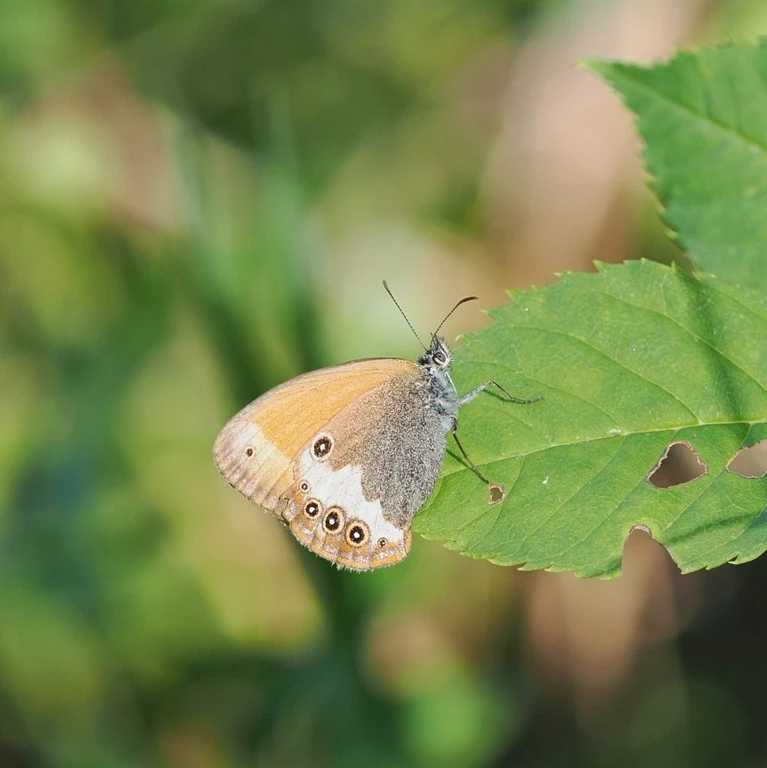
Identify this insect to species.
Coenonympha arcania
